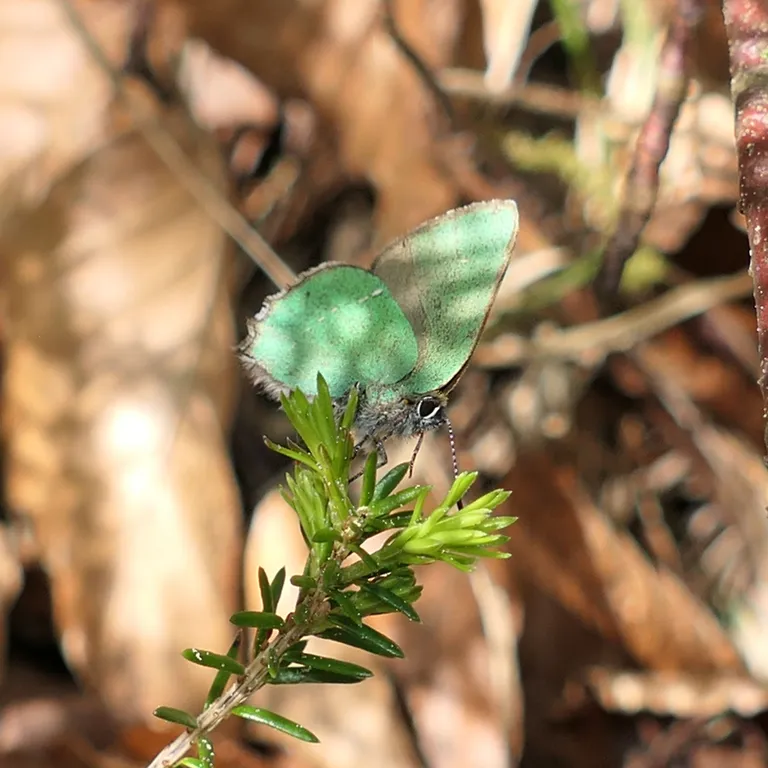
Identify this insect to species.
Callophrys rubi
